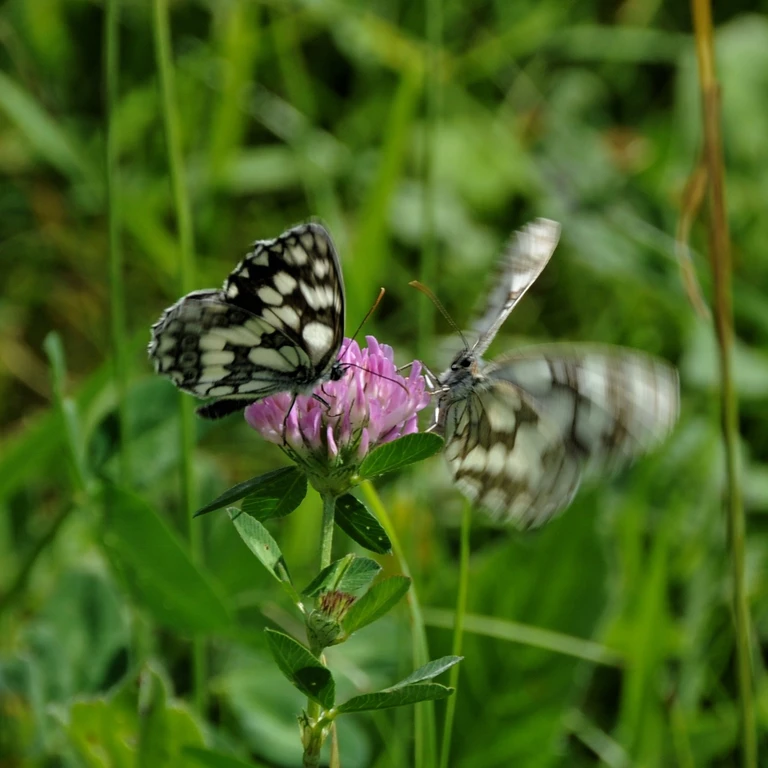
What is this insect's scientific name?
Melanargia galathea
